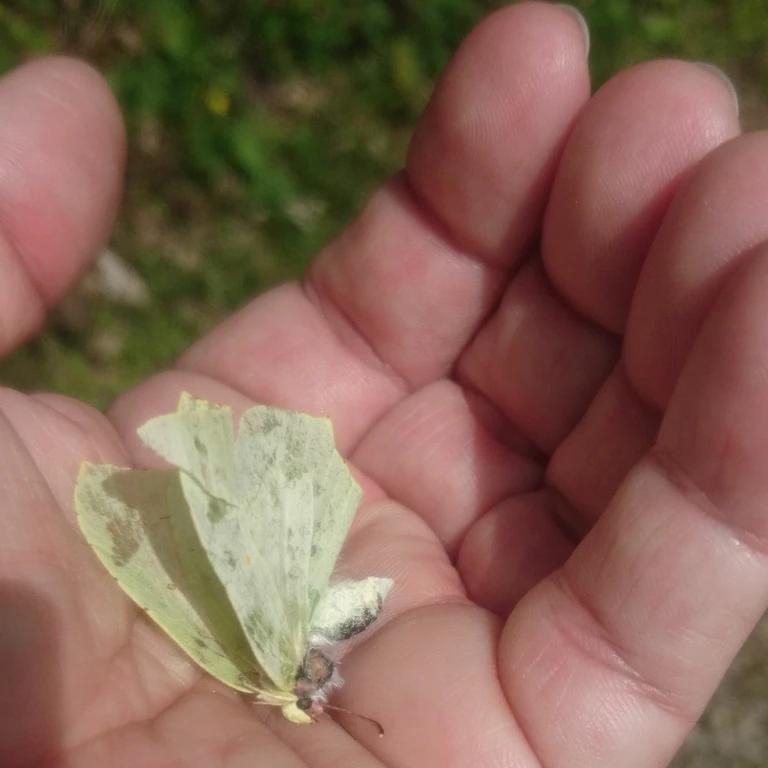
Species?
Gonepteryx rhamni
